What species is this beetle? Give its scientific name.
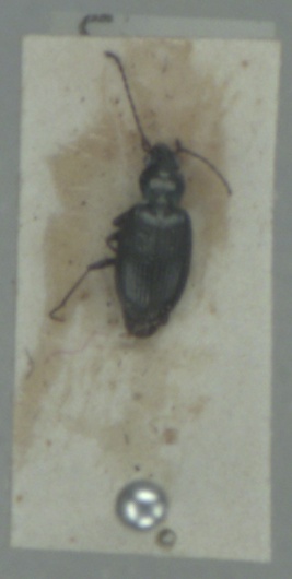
Bembidion atrocaeruleum
